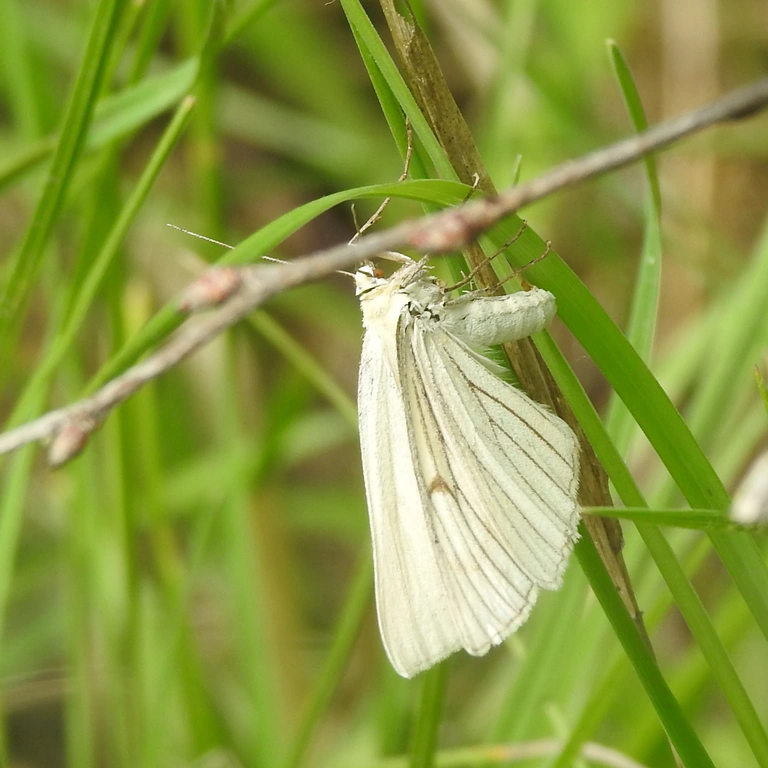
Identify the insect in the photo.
Siona lineata
